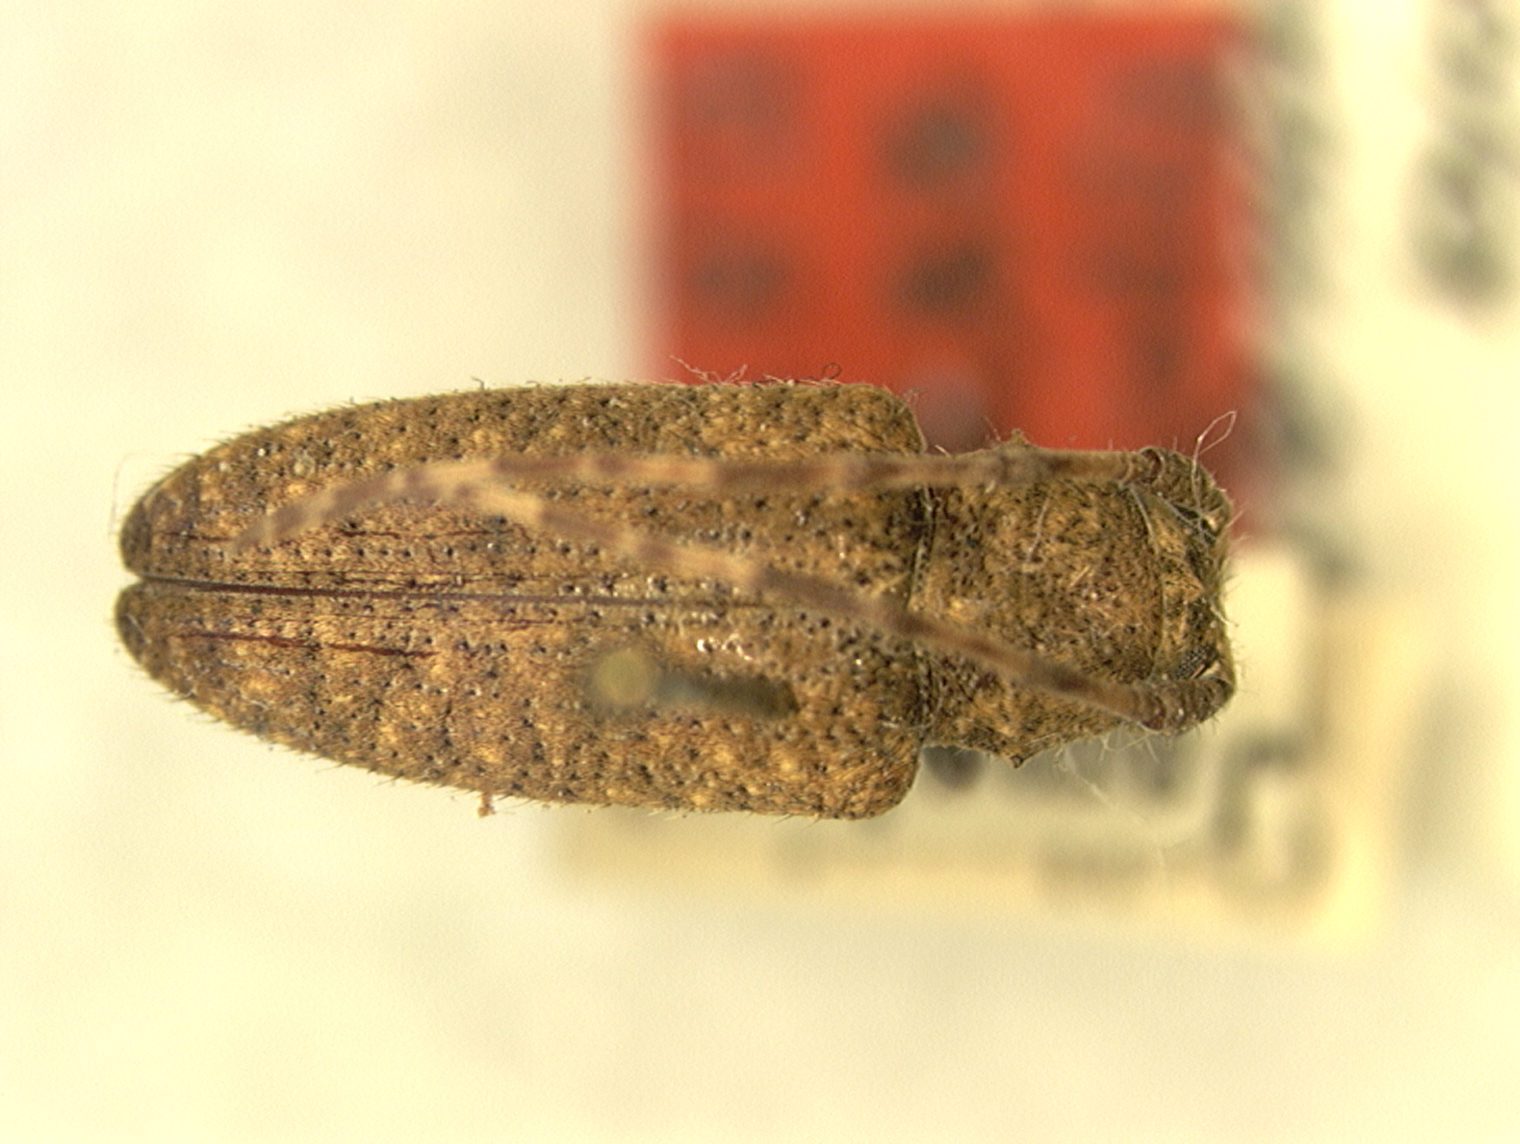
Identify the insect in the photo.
Estola attenuata
